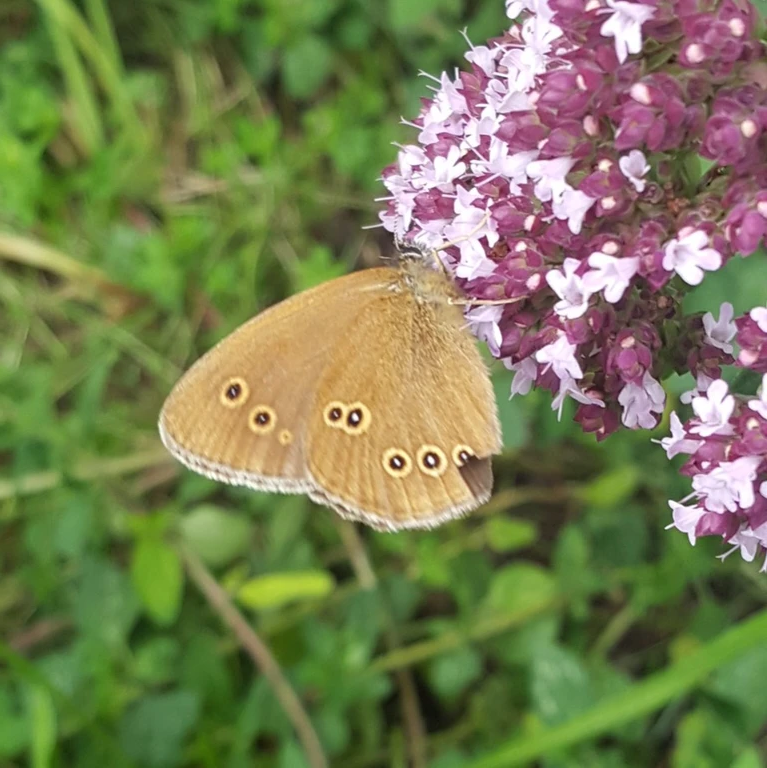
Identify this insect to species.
Aphantopus hyperantus
